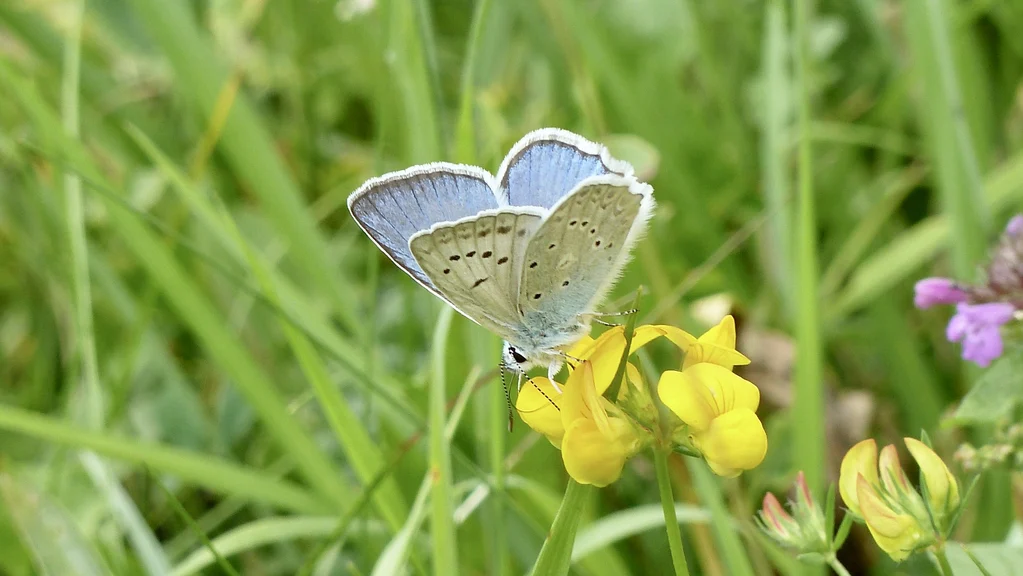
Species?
Polyommatus daphnis
